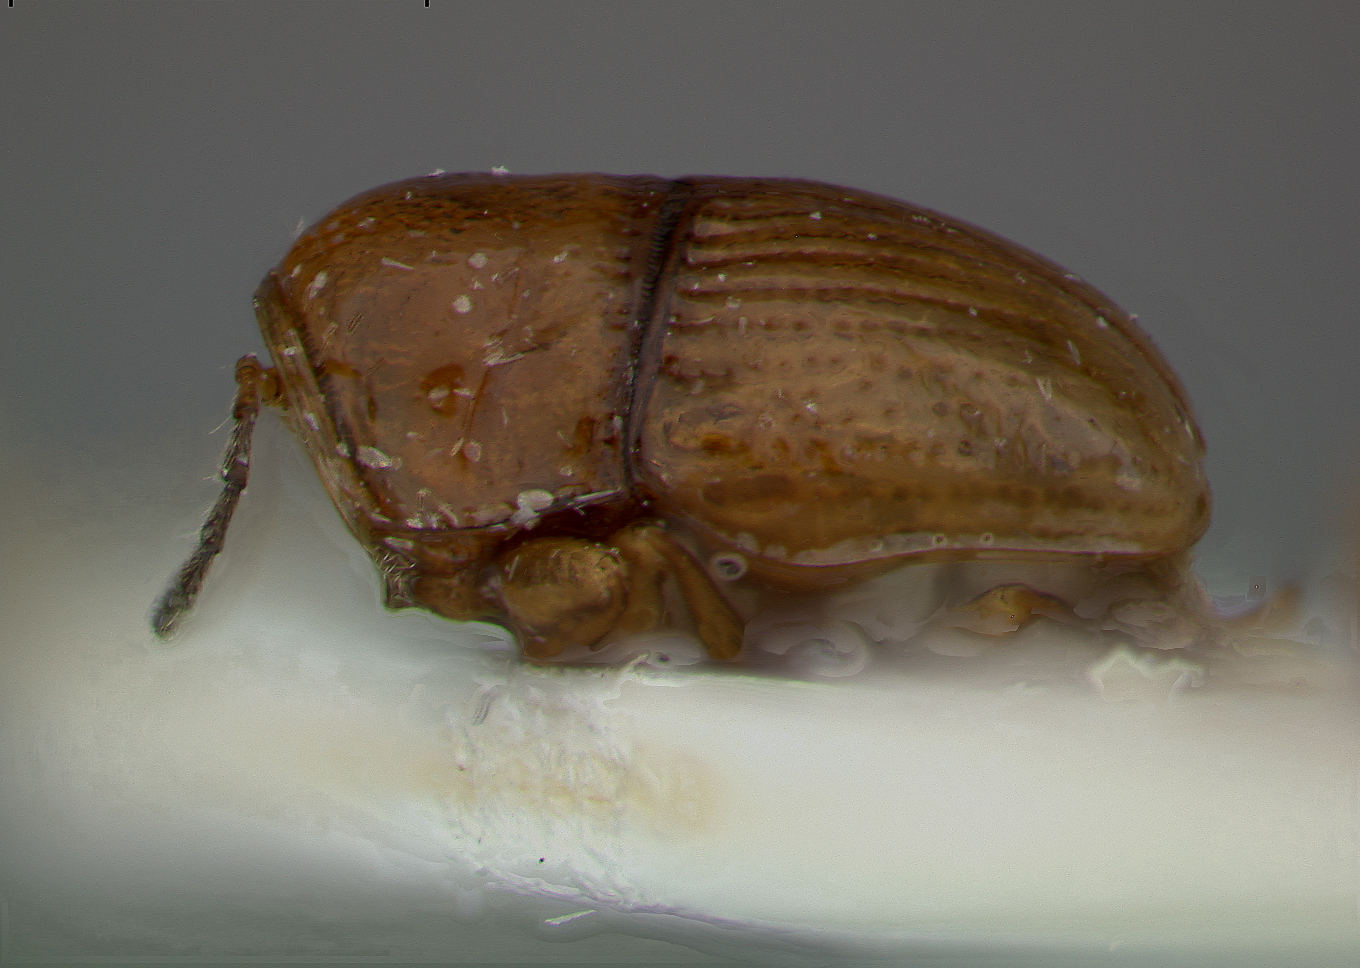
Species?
Coenobius curtipennis
